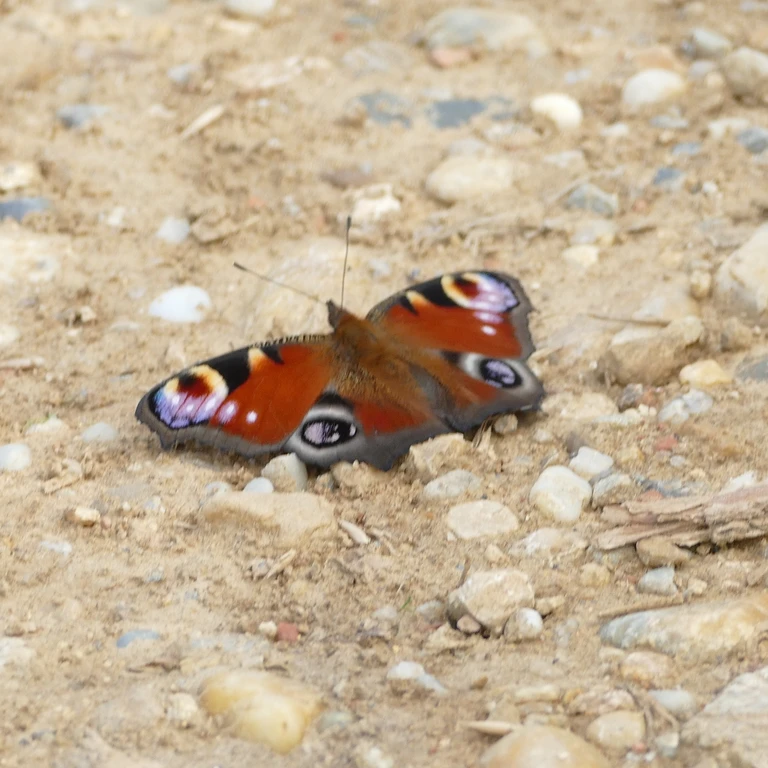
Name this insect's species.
Aglais io
